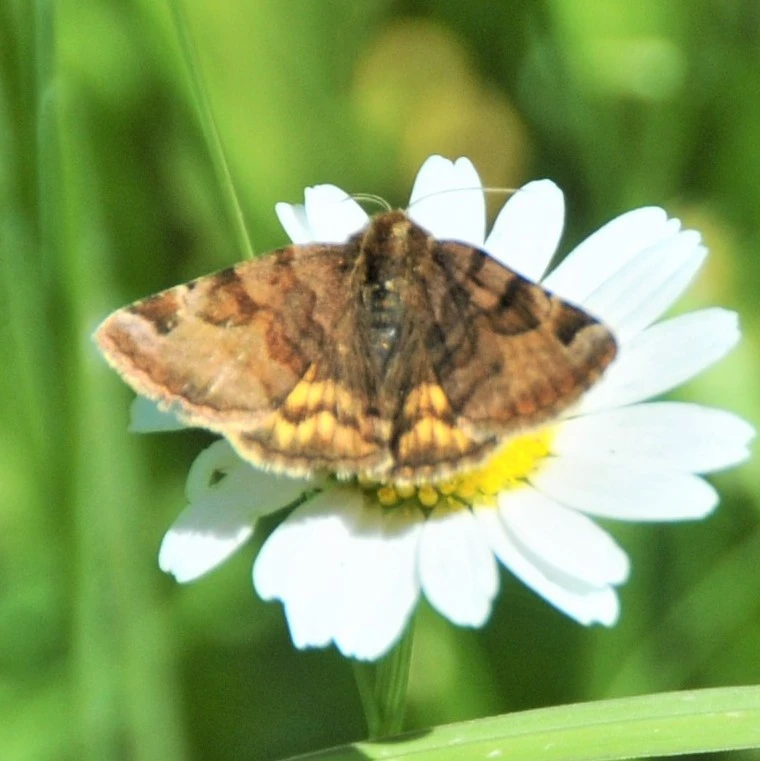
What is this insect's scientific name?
Euclidia glyphica
